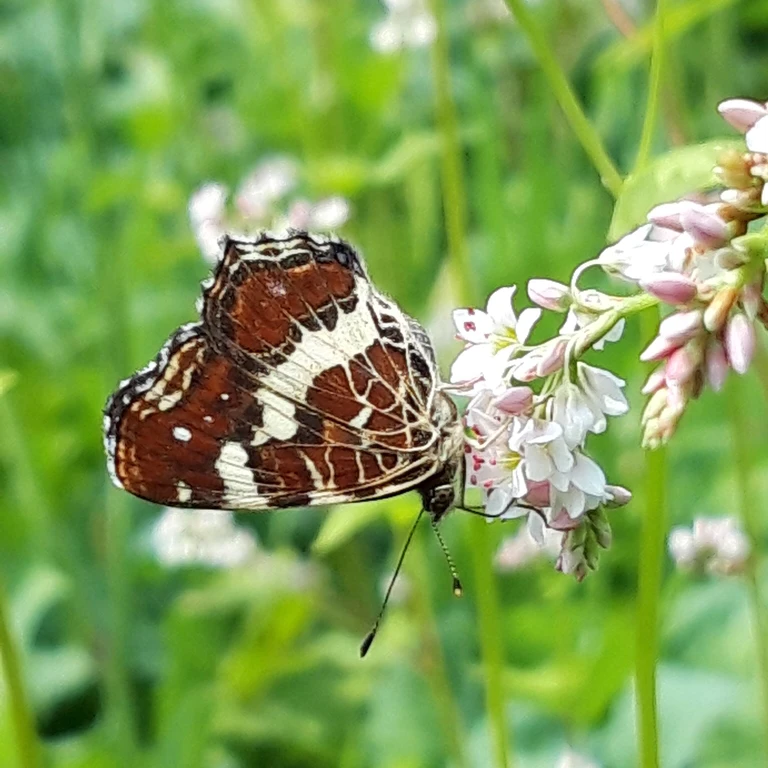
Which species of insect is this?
Araschnia levana
